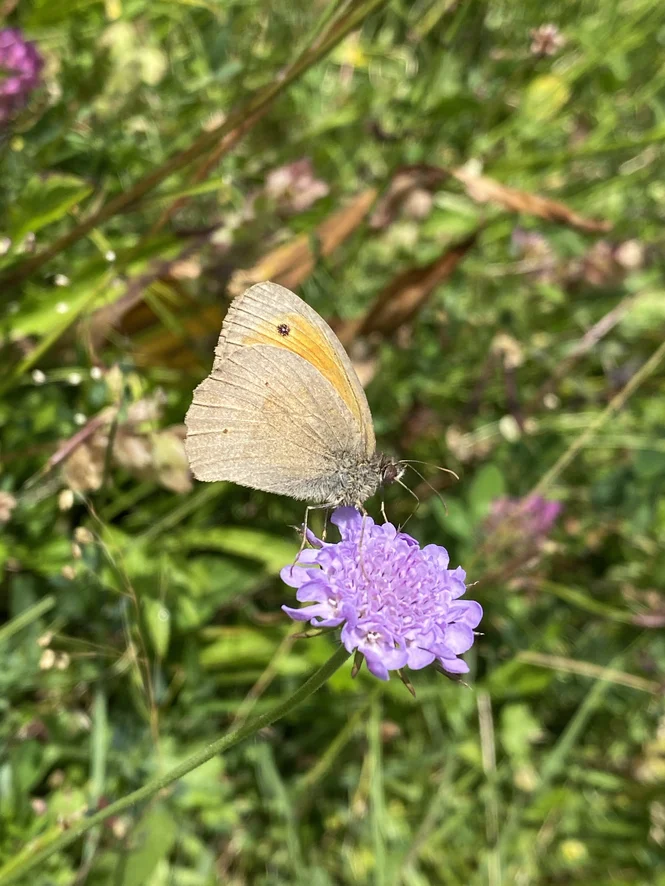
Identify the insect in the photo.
Maniola jurtina
